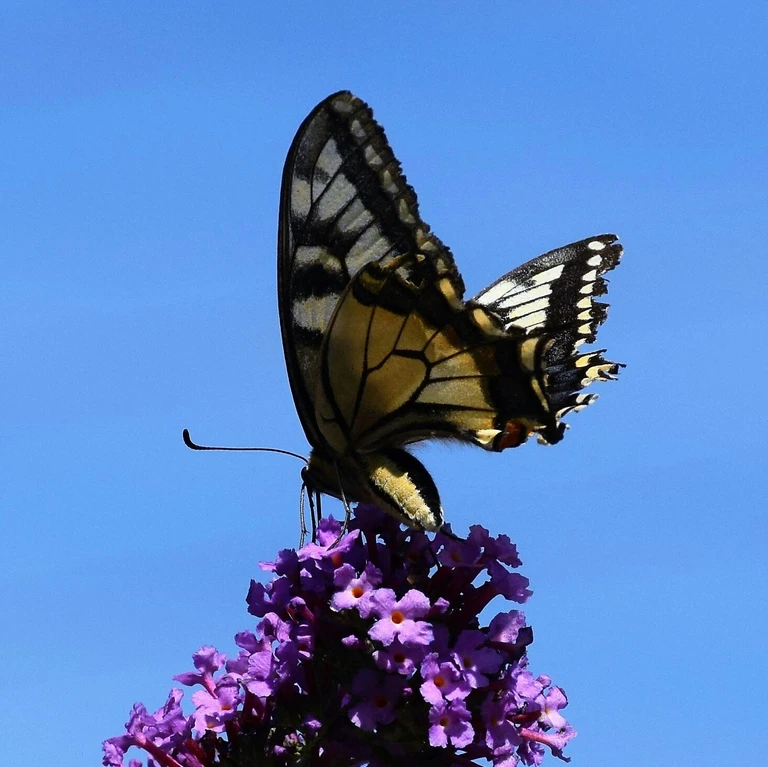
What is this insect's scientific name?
Papilio machaon
